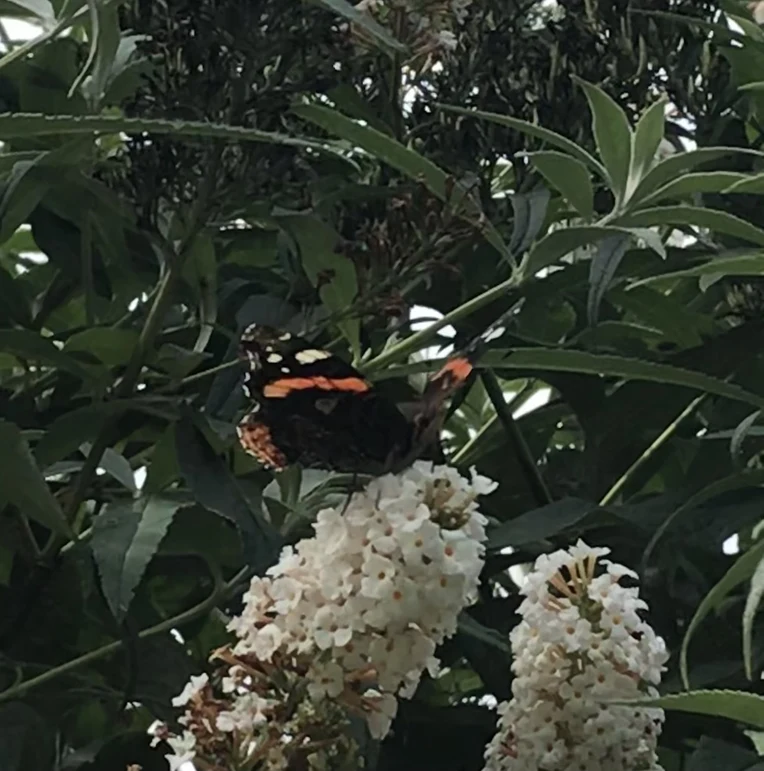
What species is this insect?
Vanessa atalanta
